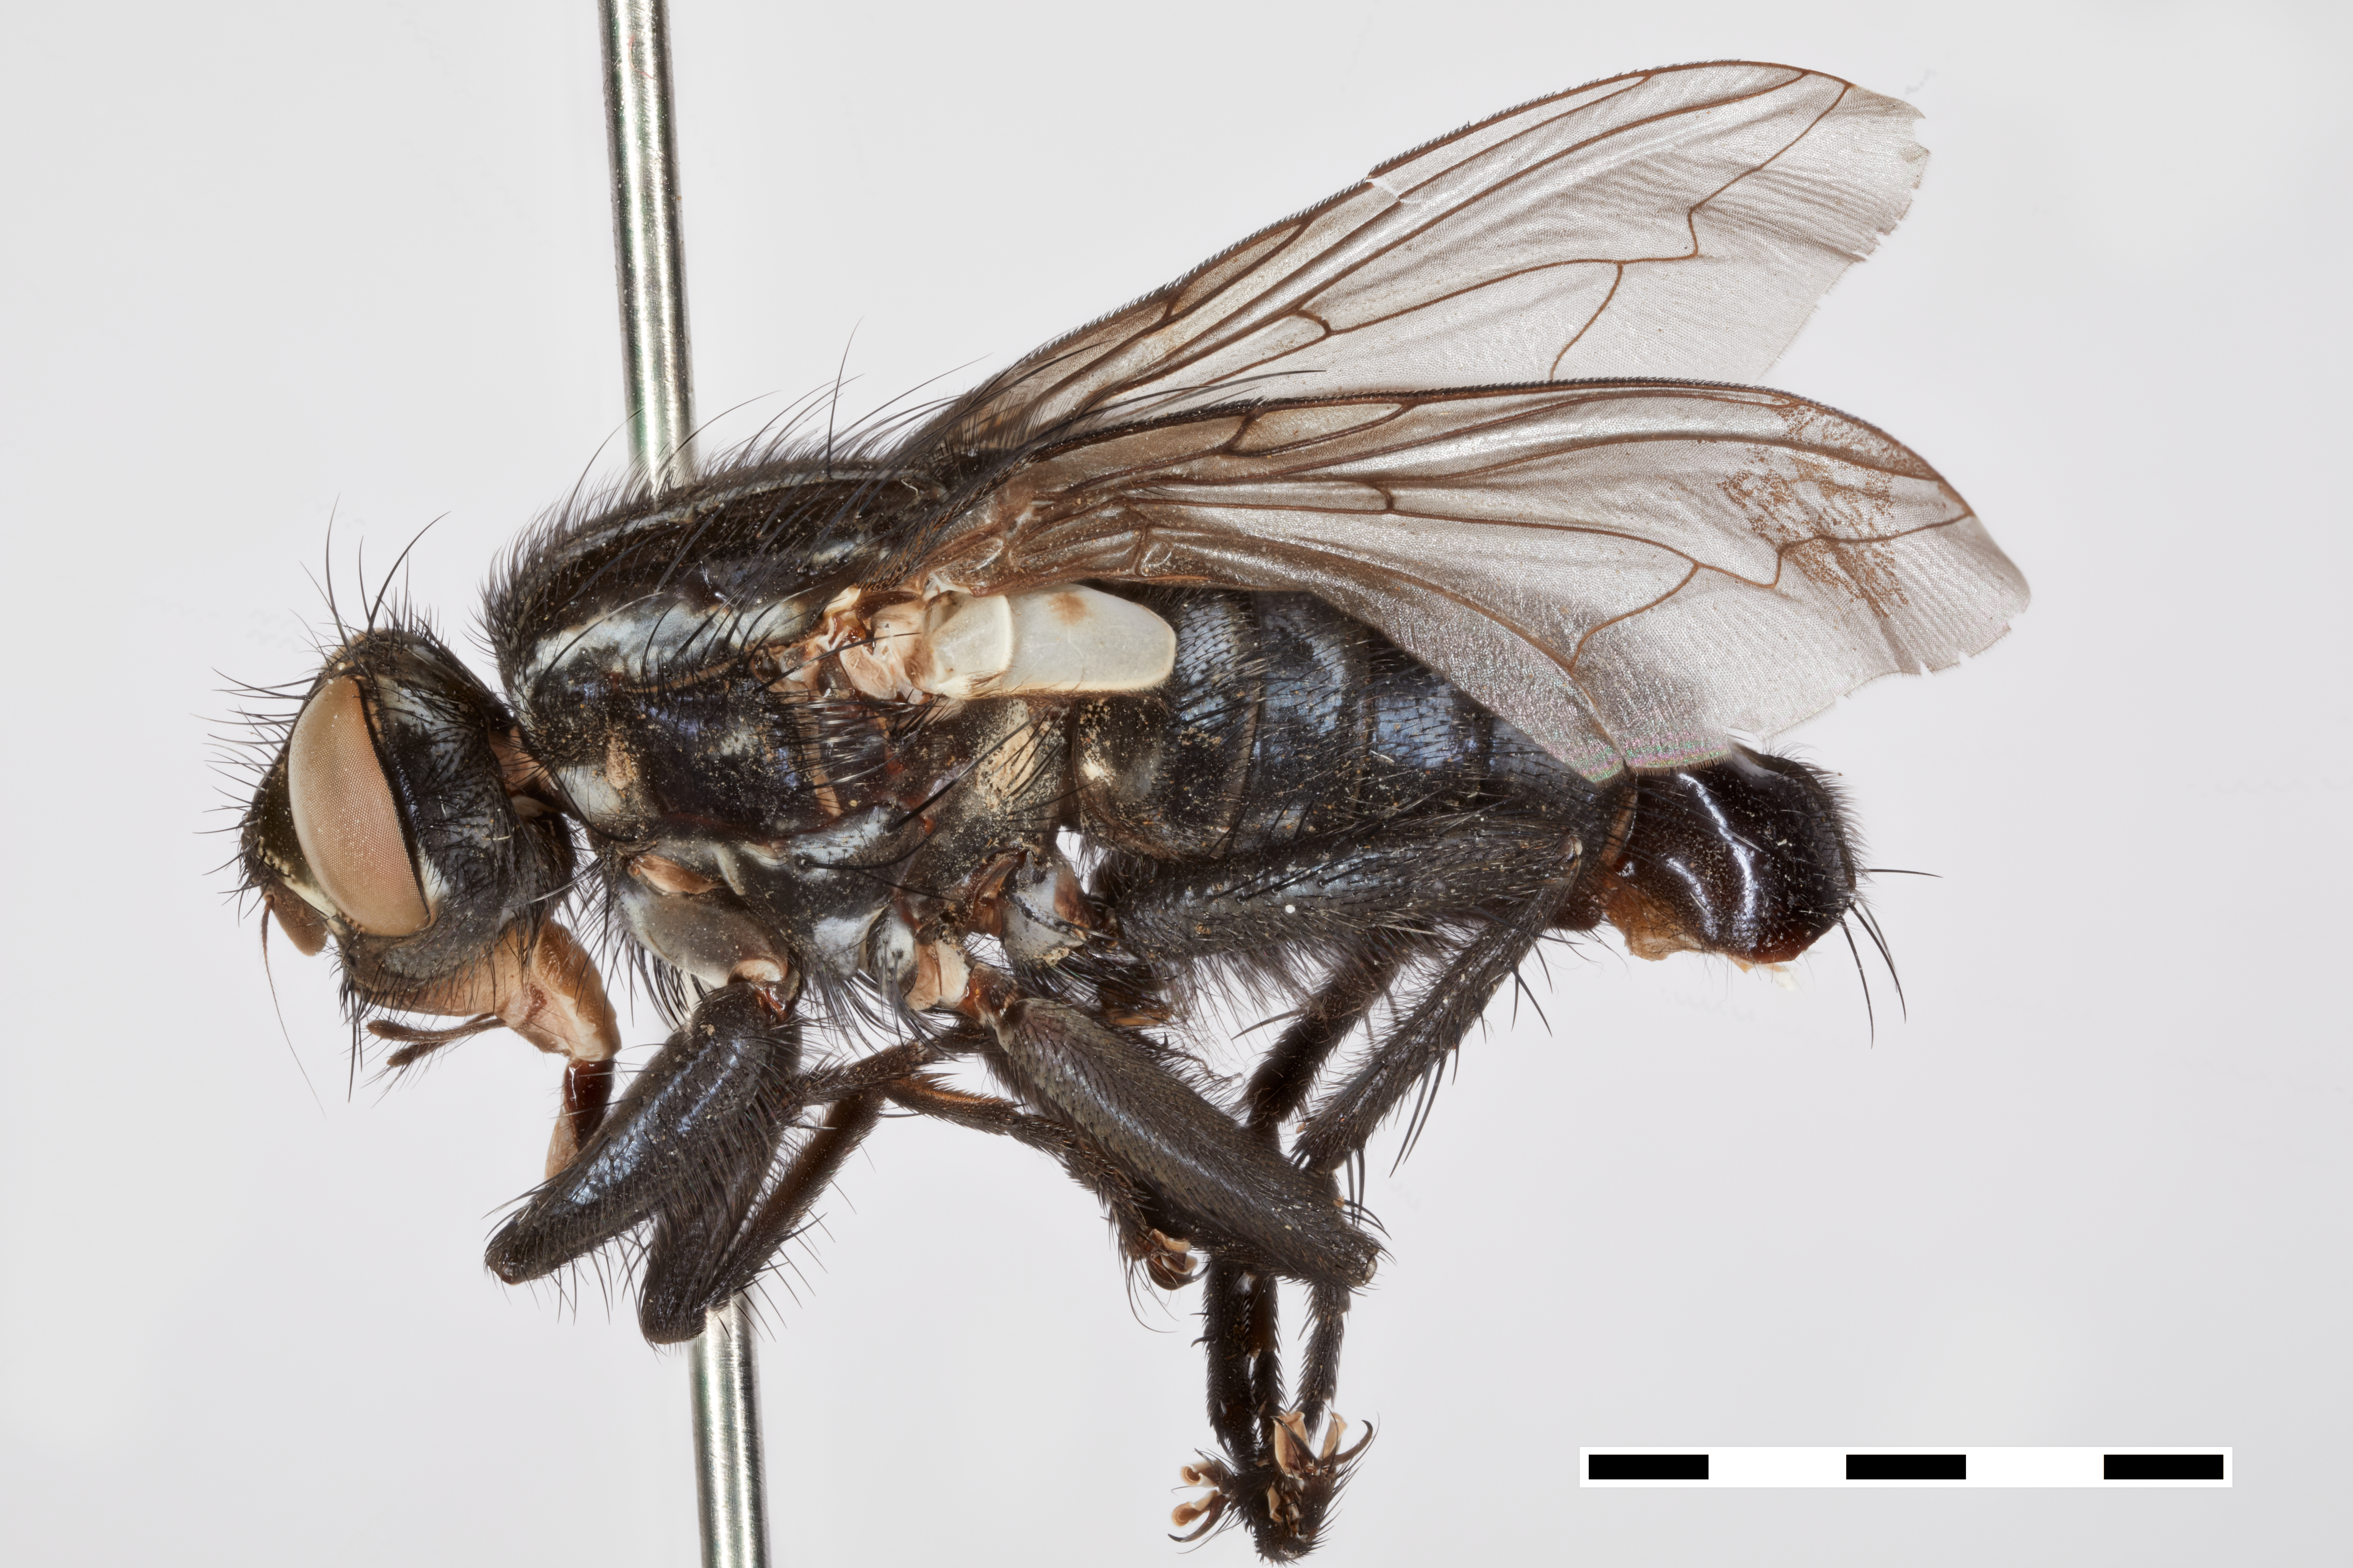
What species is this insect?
Chapiniola impressa
